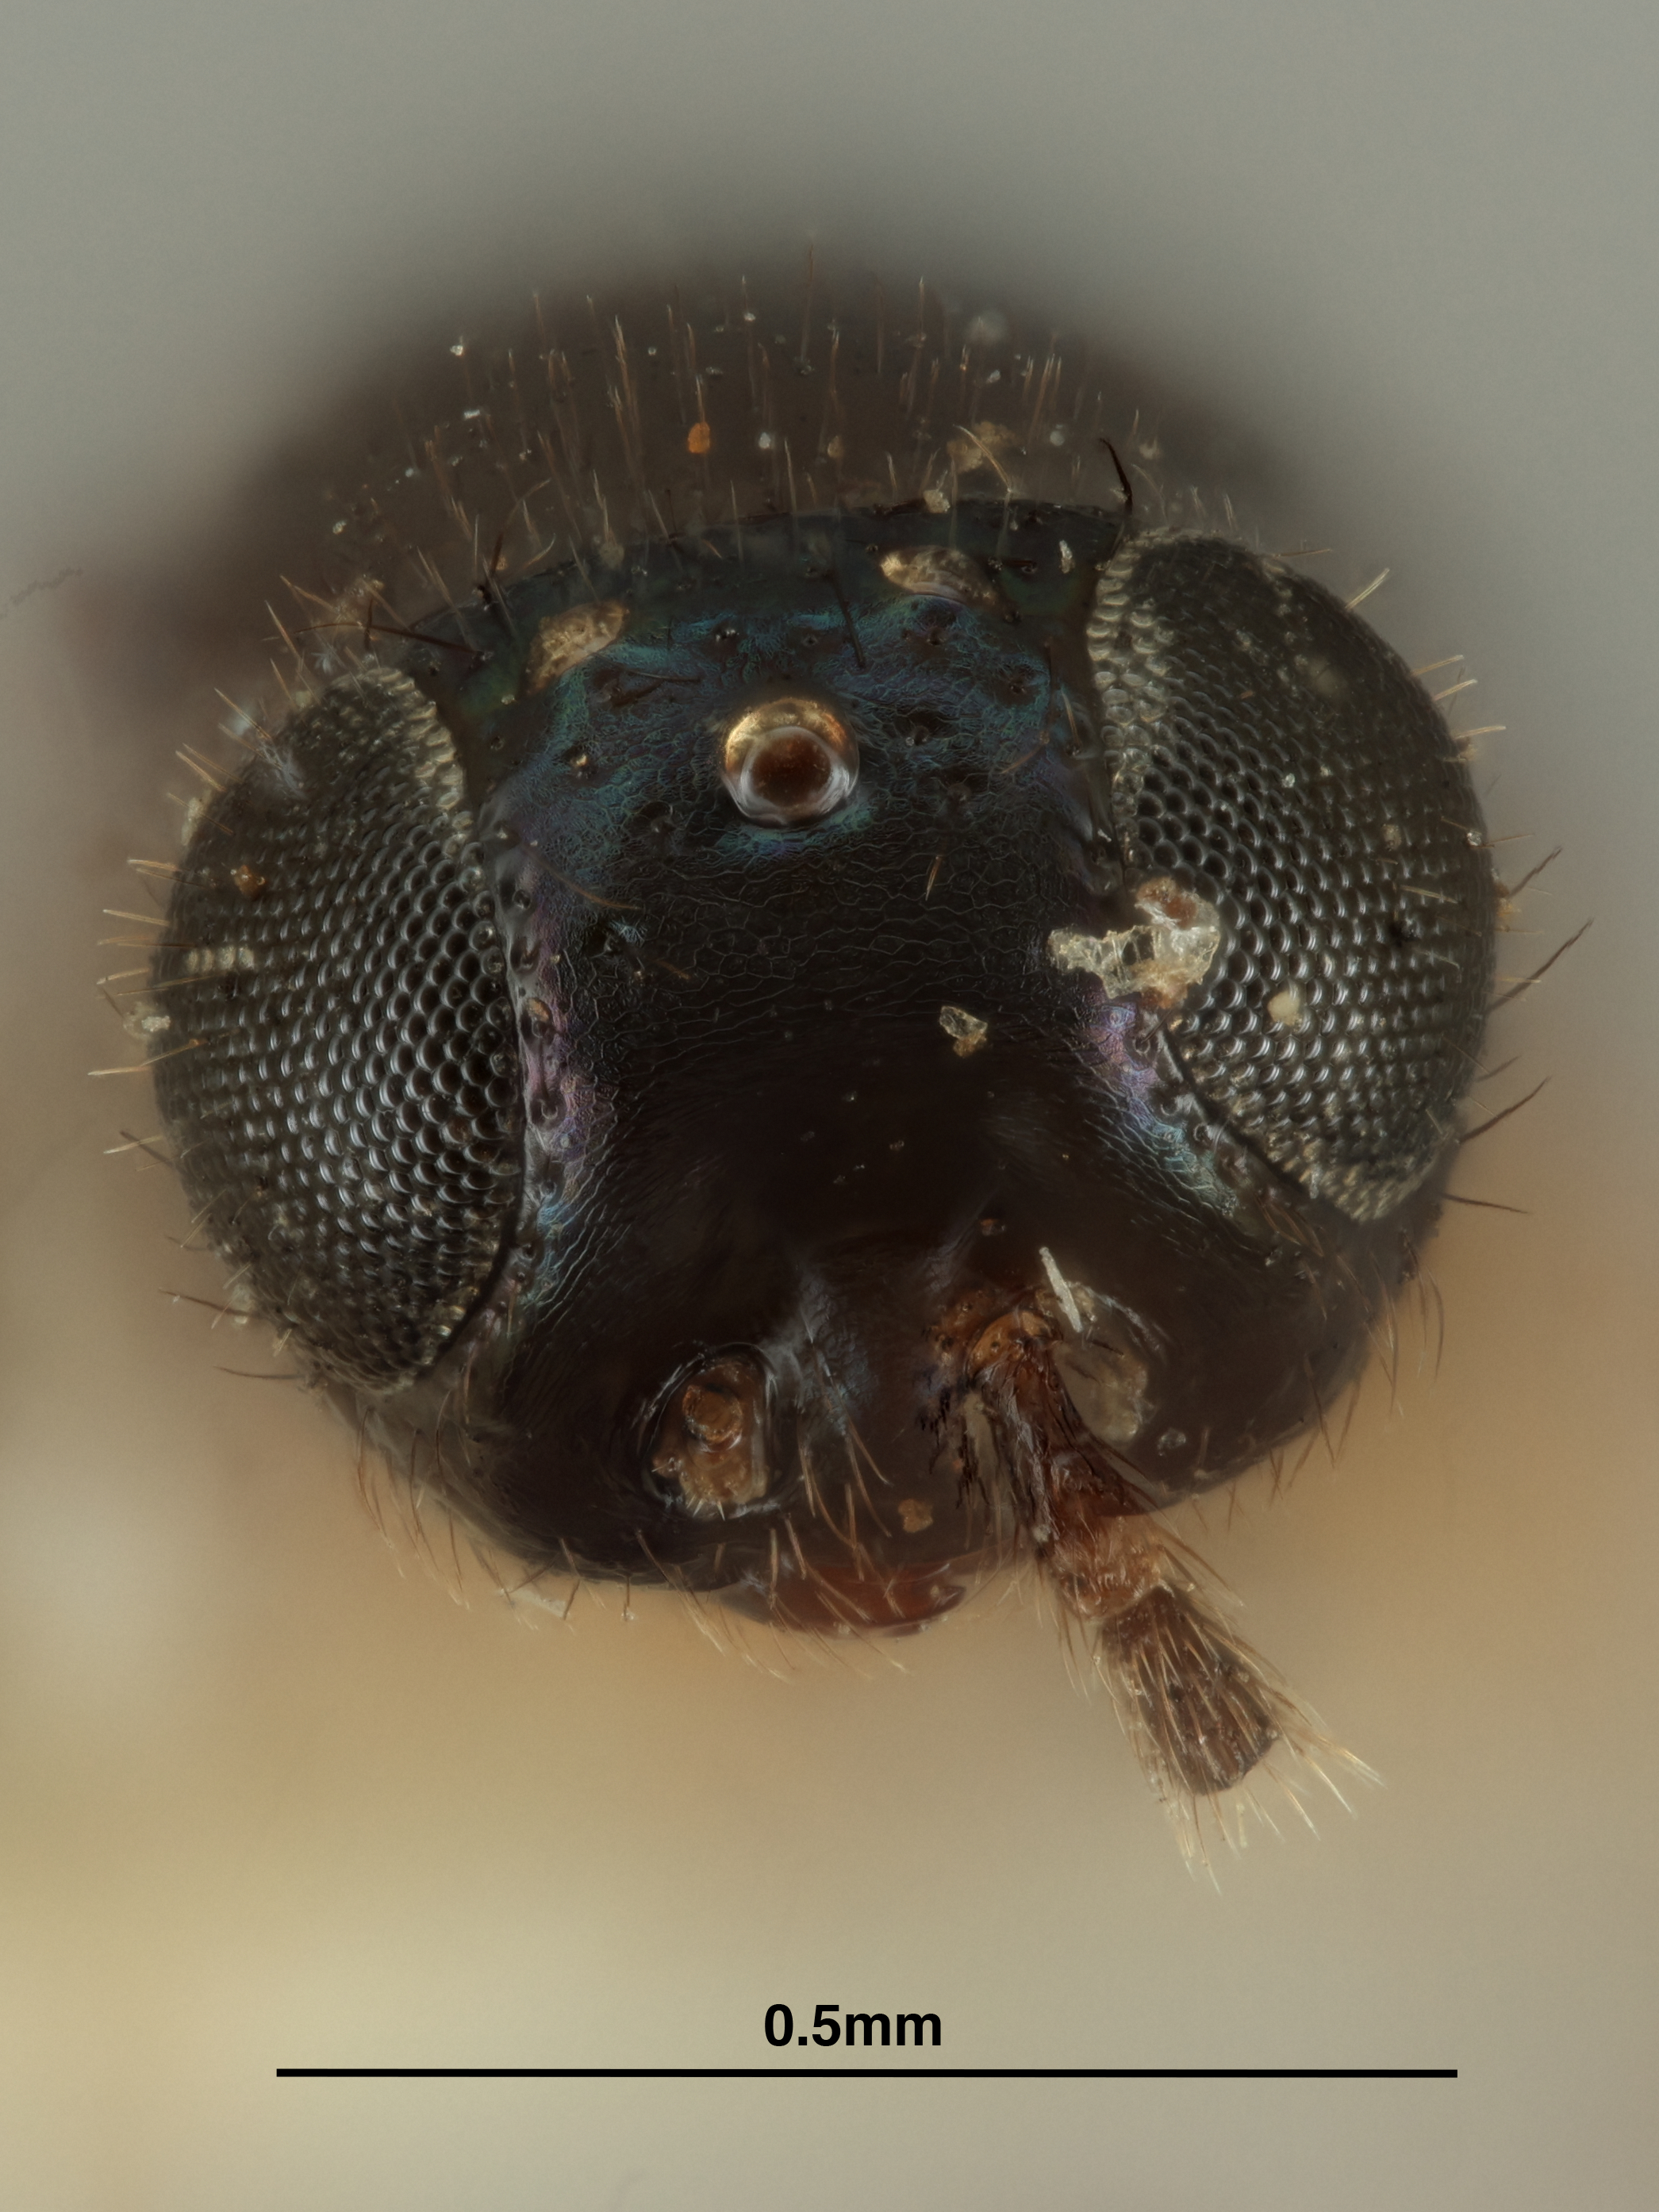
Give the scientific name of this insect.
Tachinaephagus congoensis
